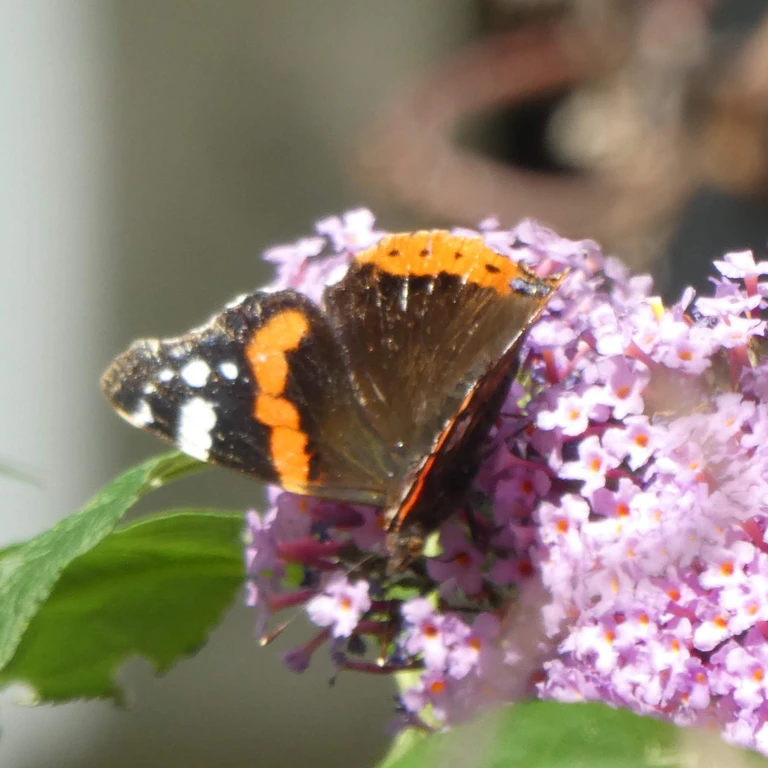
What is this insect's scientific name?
Vanessa atalanta
